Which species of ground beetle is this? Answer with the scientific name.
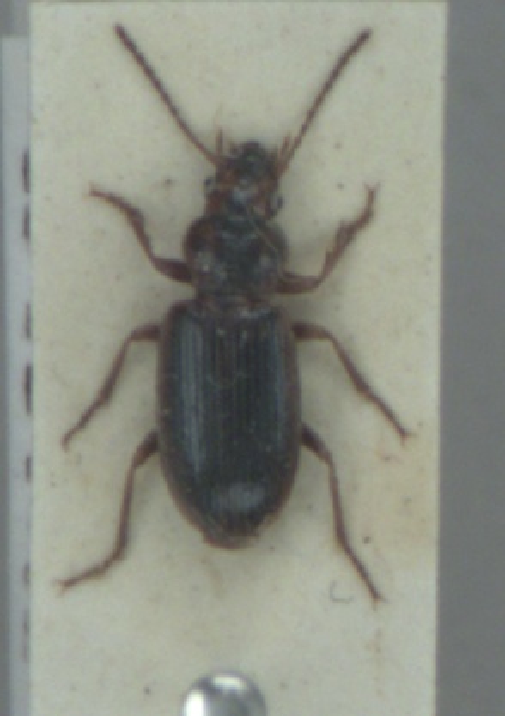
Dicheirotrichus gustavii
